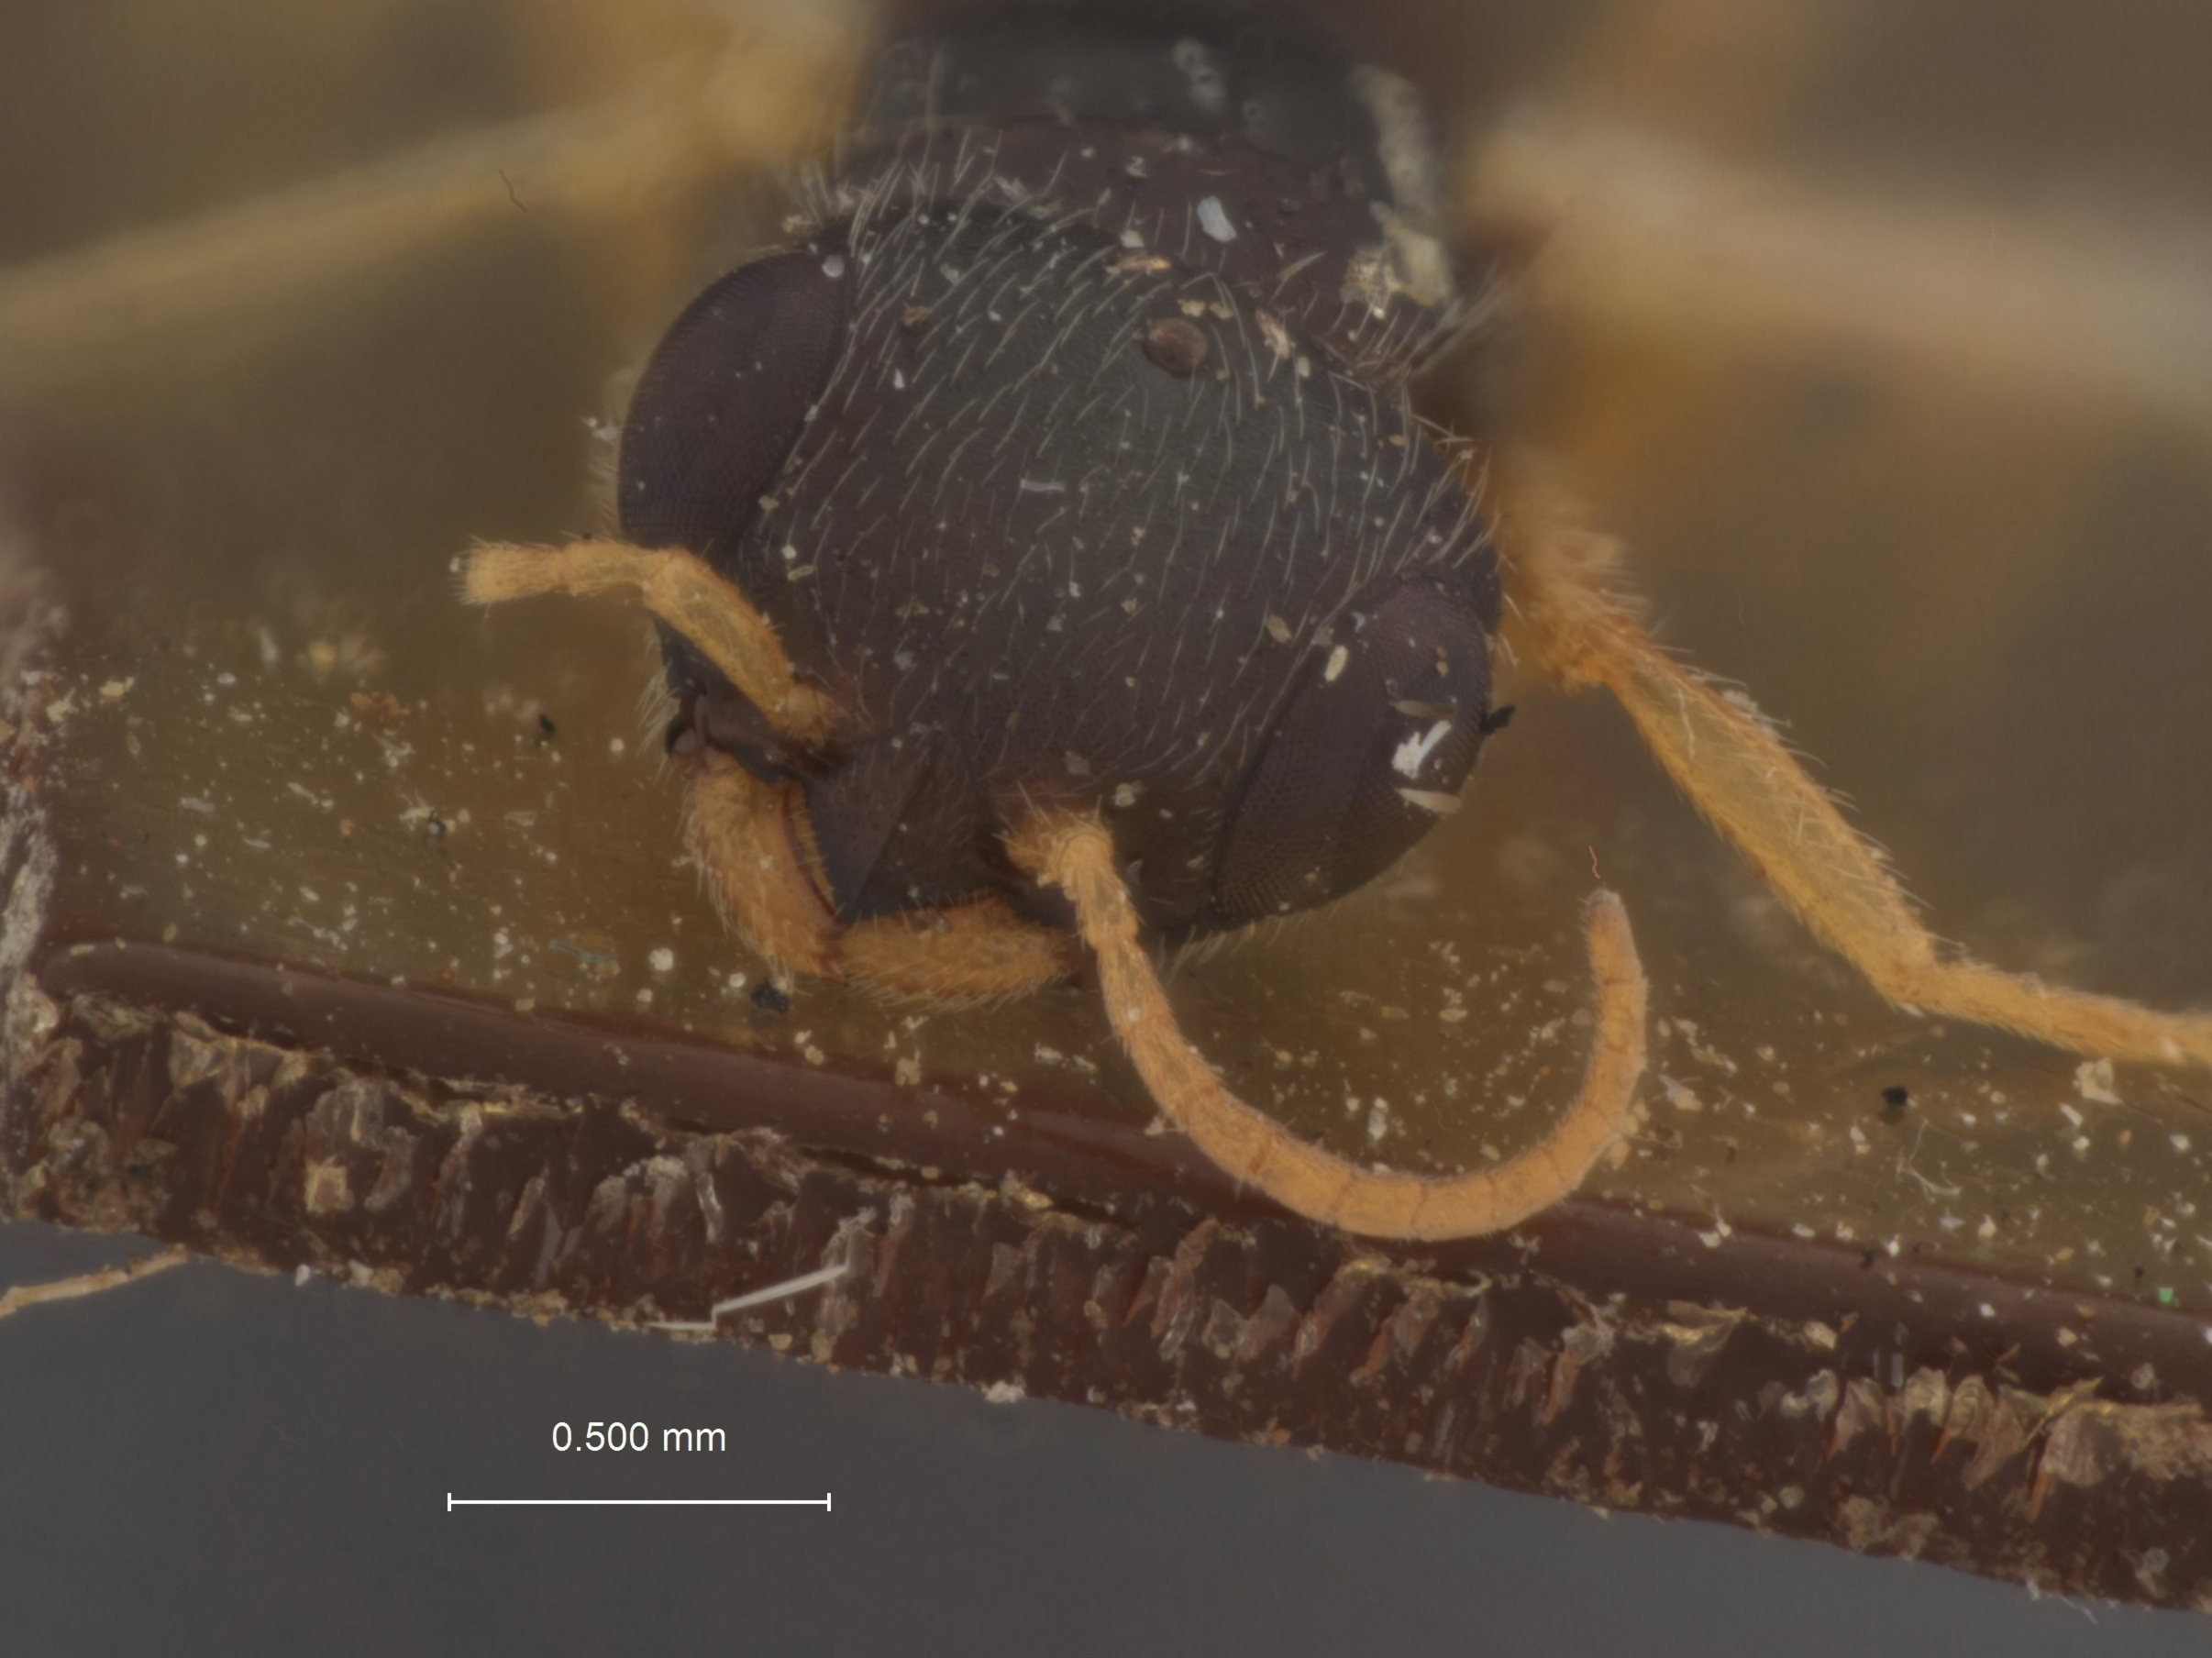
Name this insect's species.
Parasierola quadrifoveata
